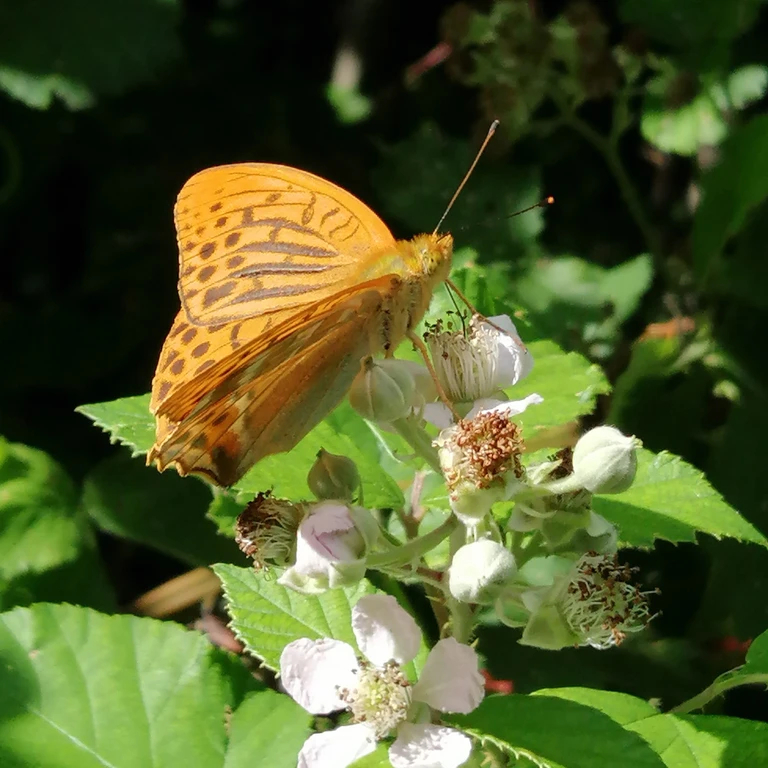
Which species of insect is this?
Argynnis paphia
